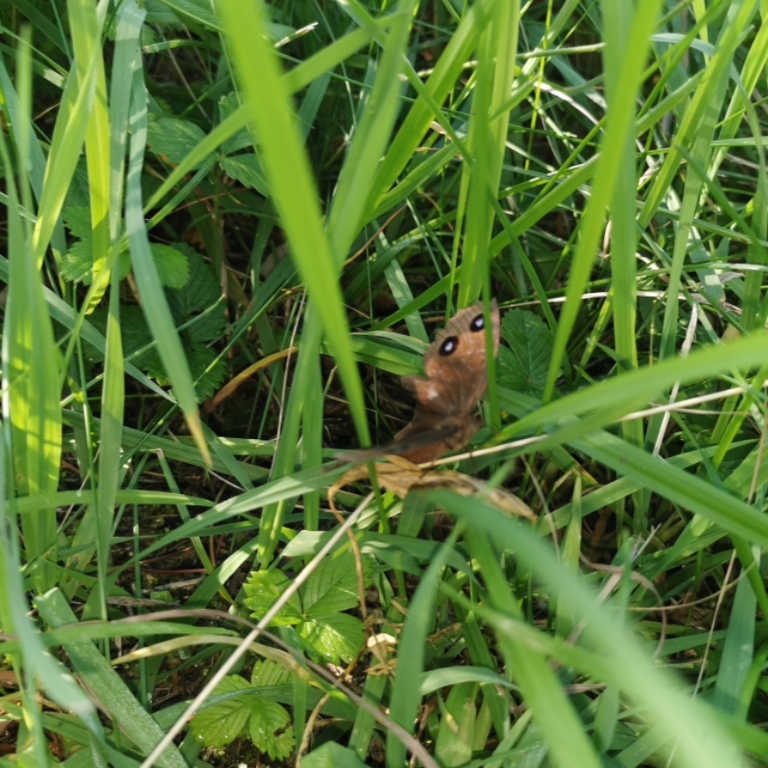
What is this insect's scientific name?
Minois dryas
